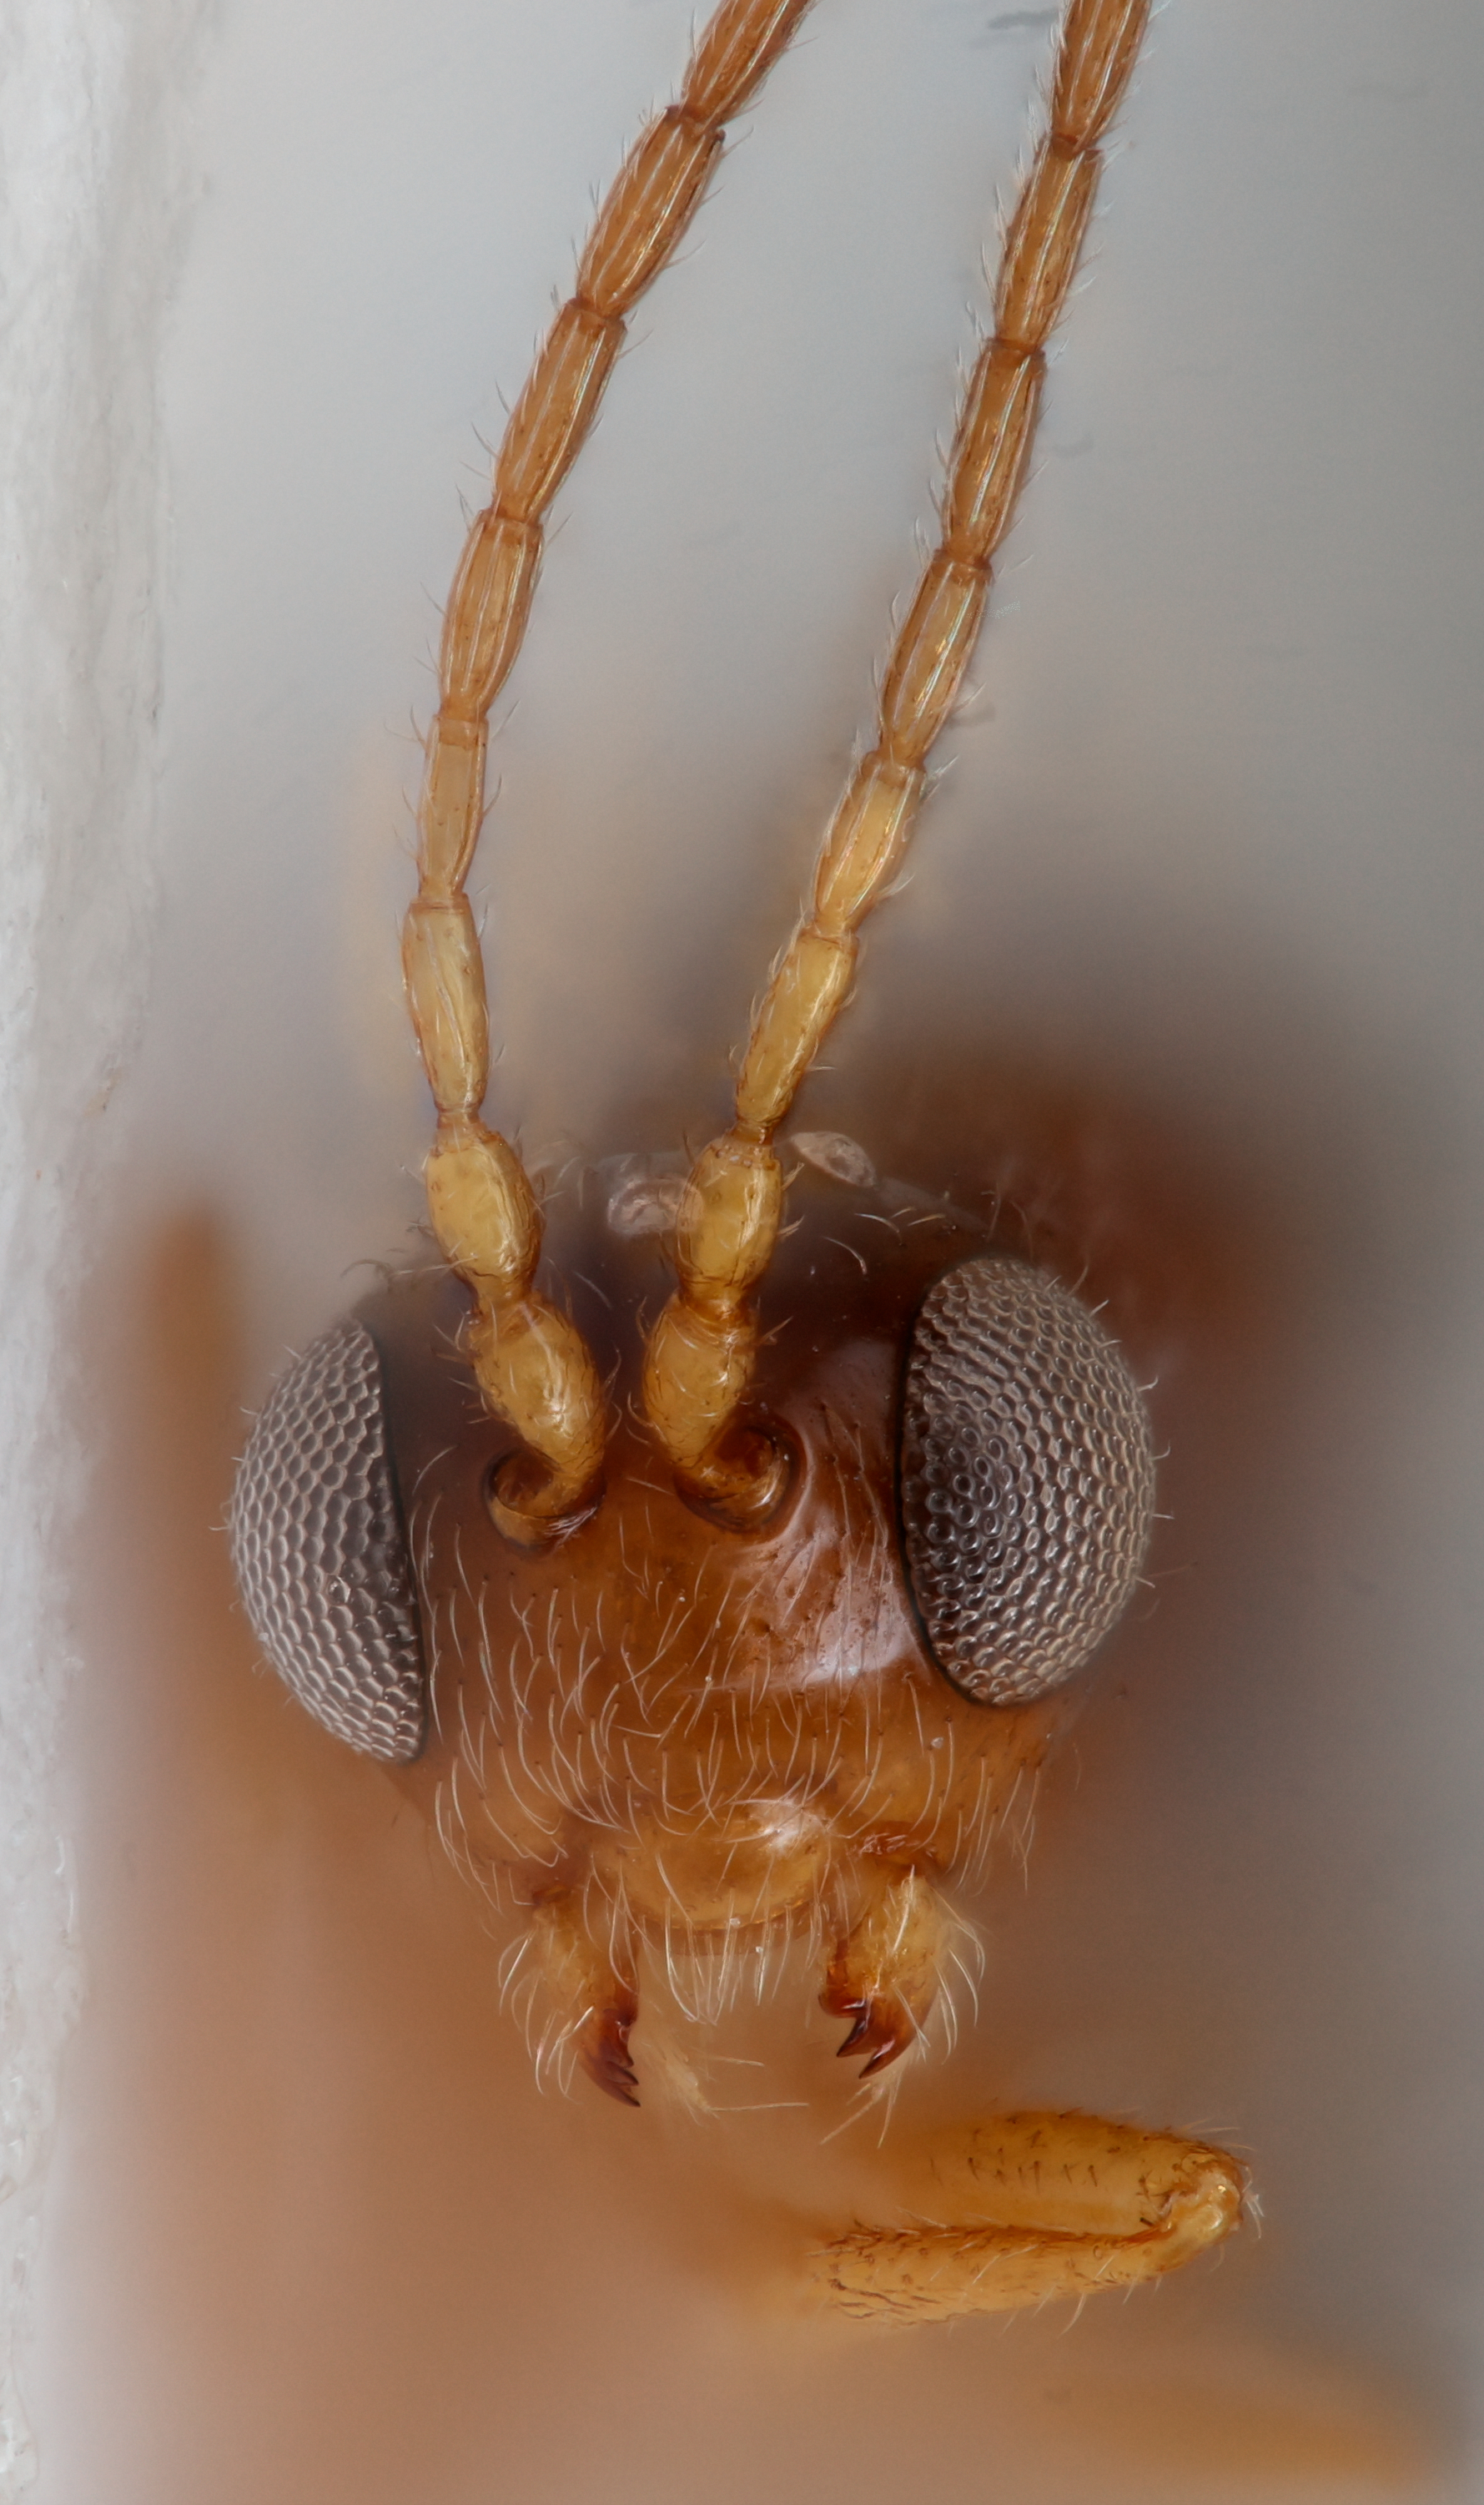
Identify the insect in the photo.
Phaenoglyphis wongchaiensis
